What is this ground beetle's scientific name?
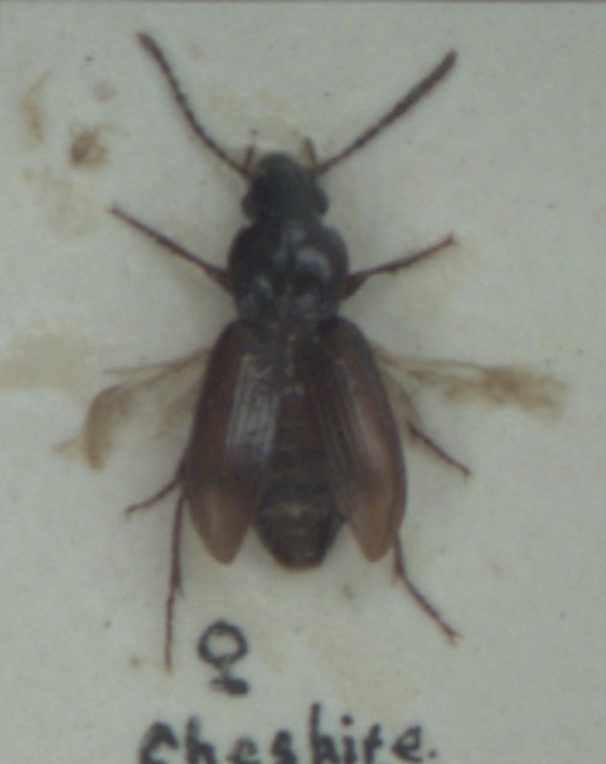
Pterostichus minor
